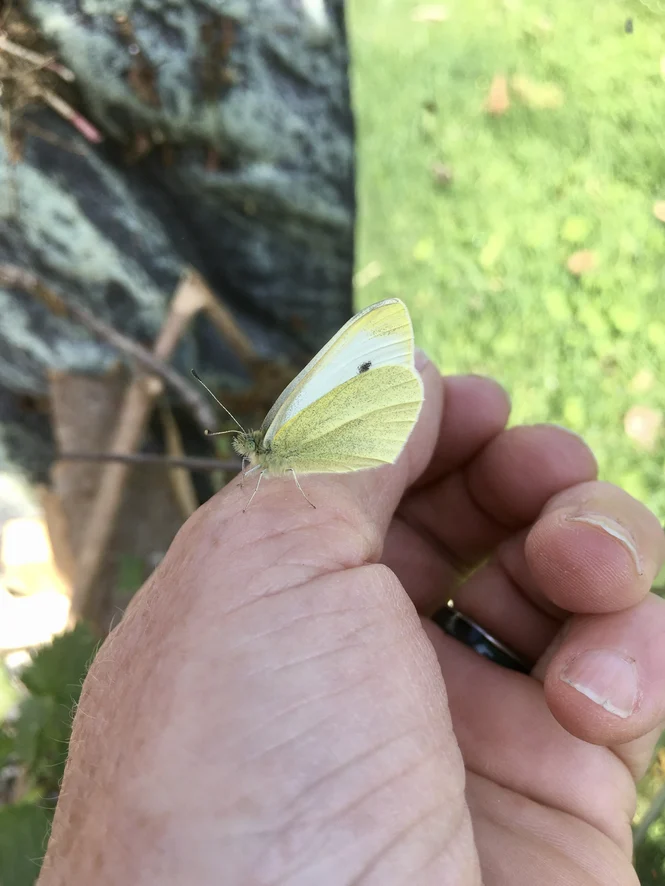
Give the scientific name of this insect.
Pieris rapae
